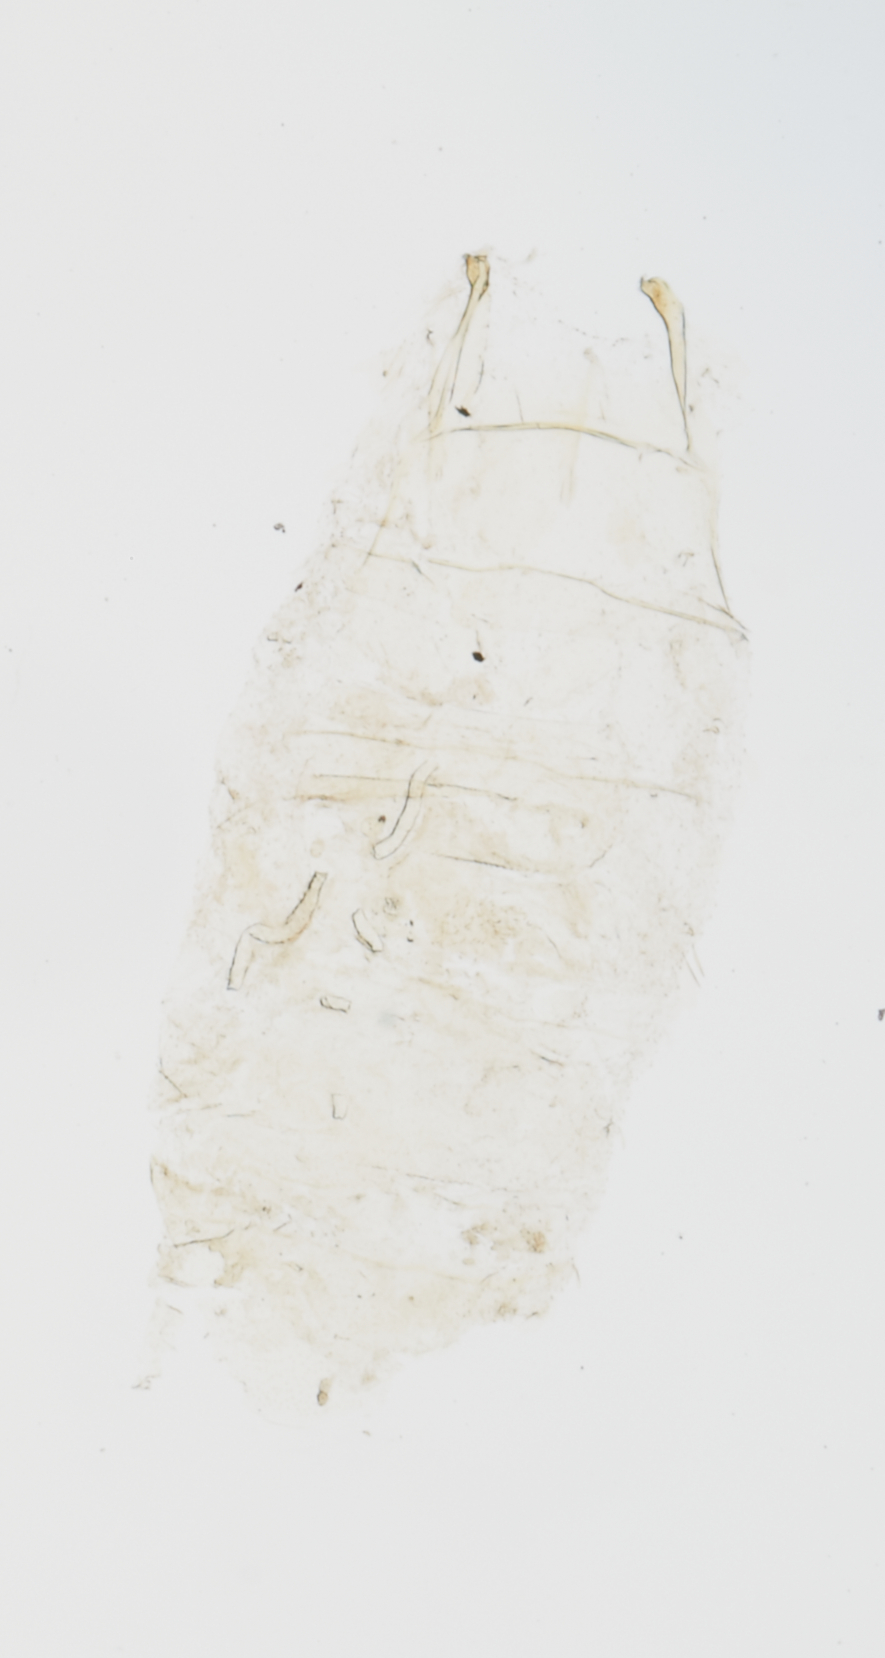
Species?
Pectinimura areola
